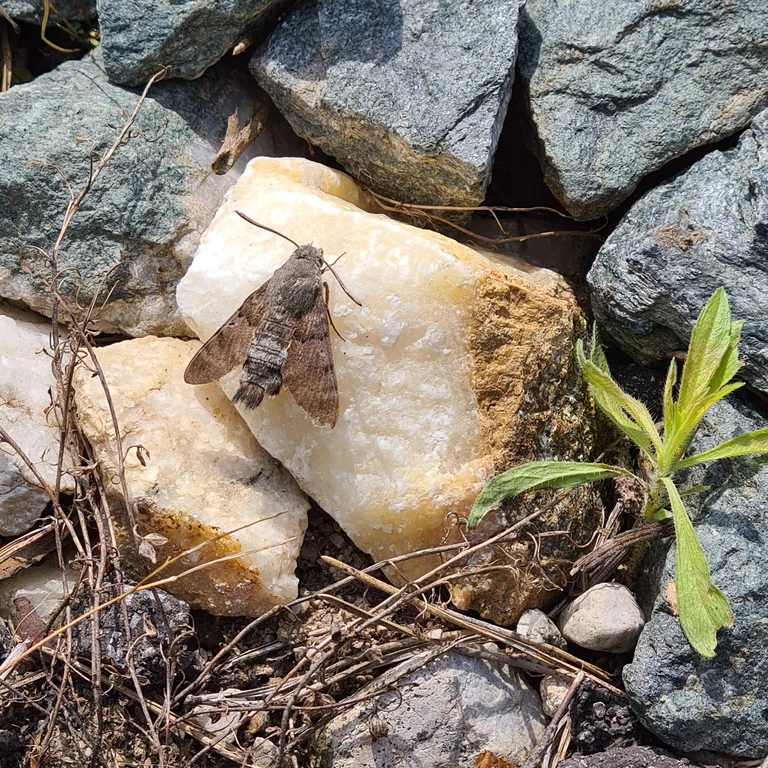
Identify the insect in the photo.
Macroglossum stellatarum
